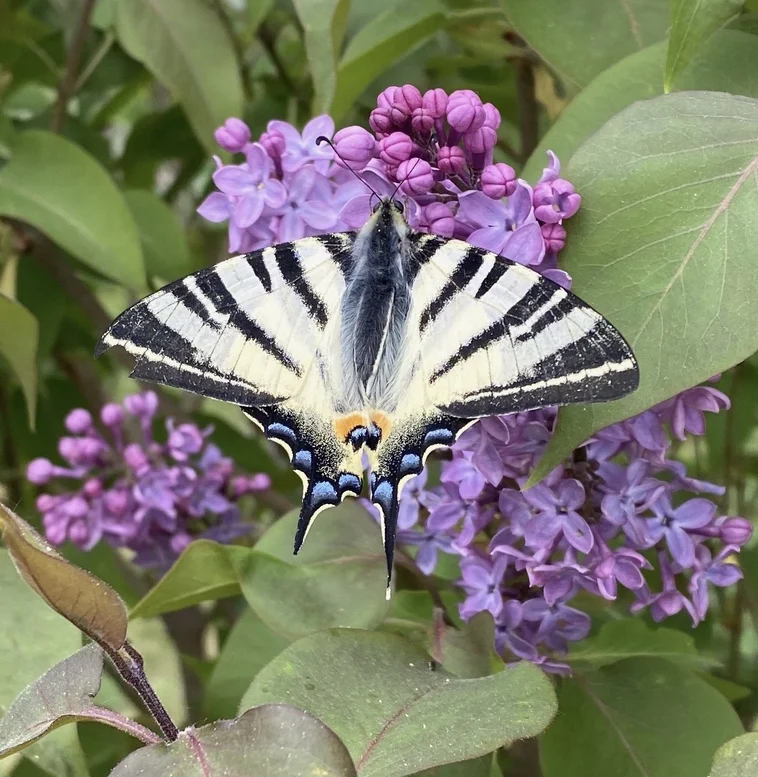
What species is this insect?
Iphiclides podalirius
